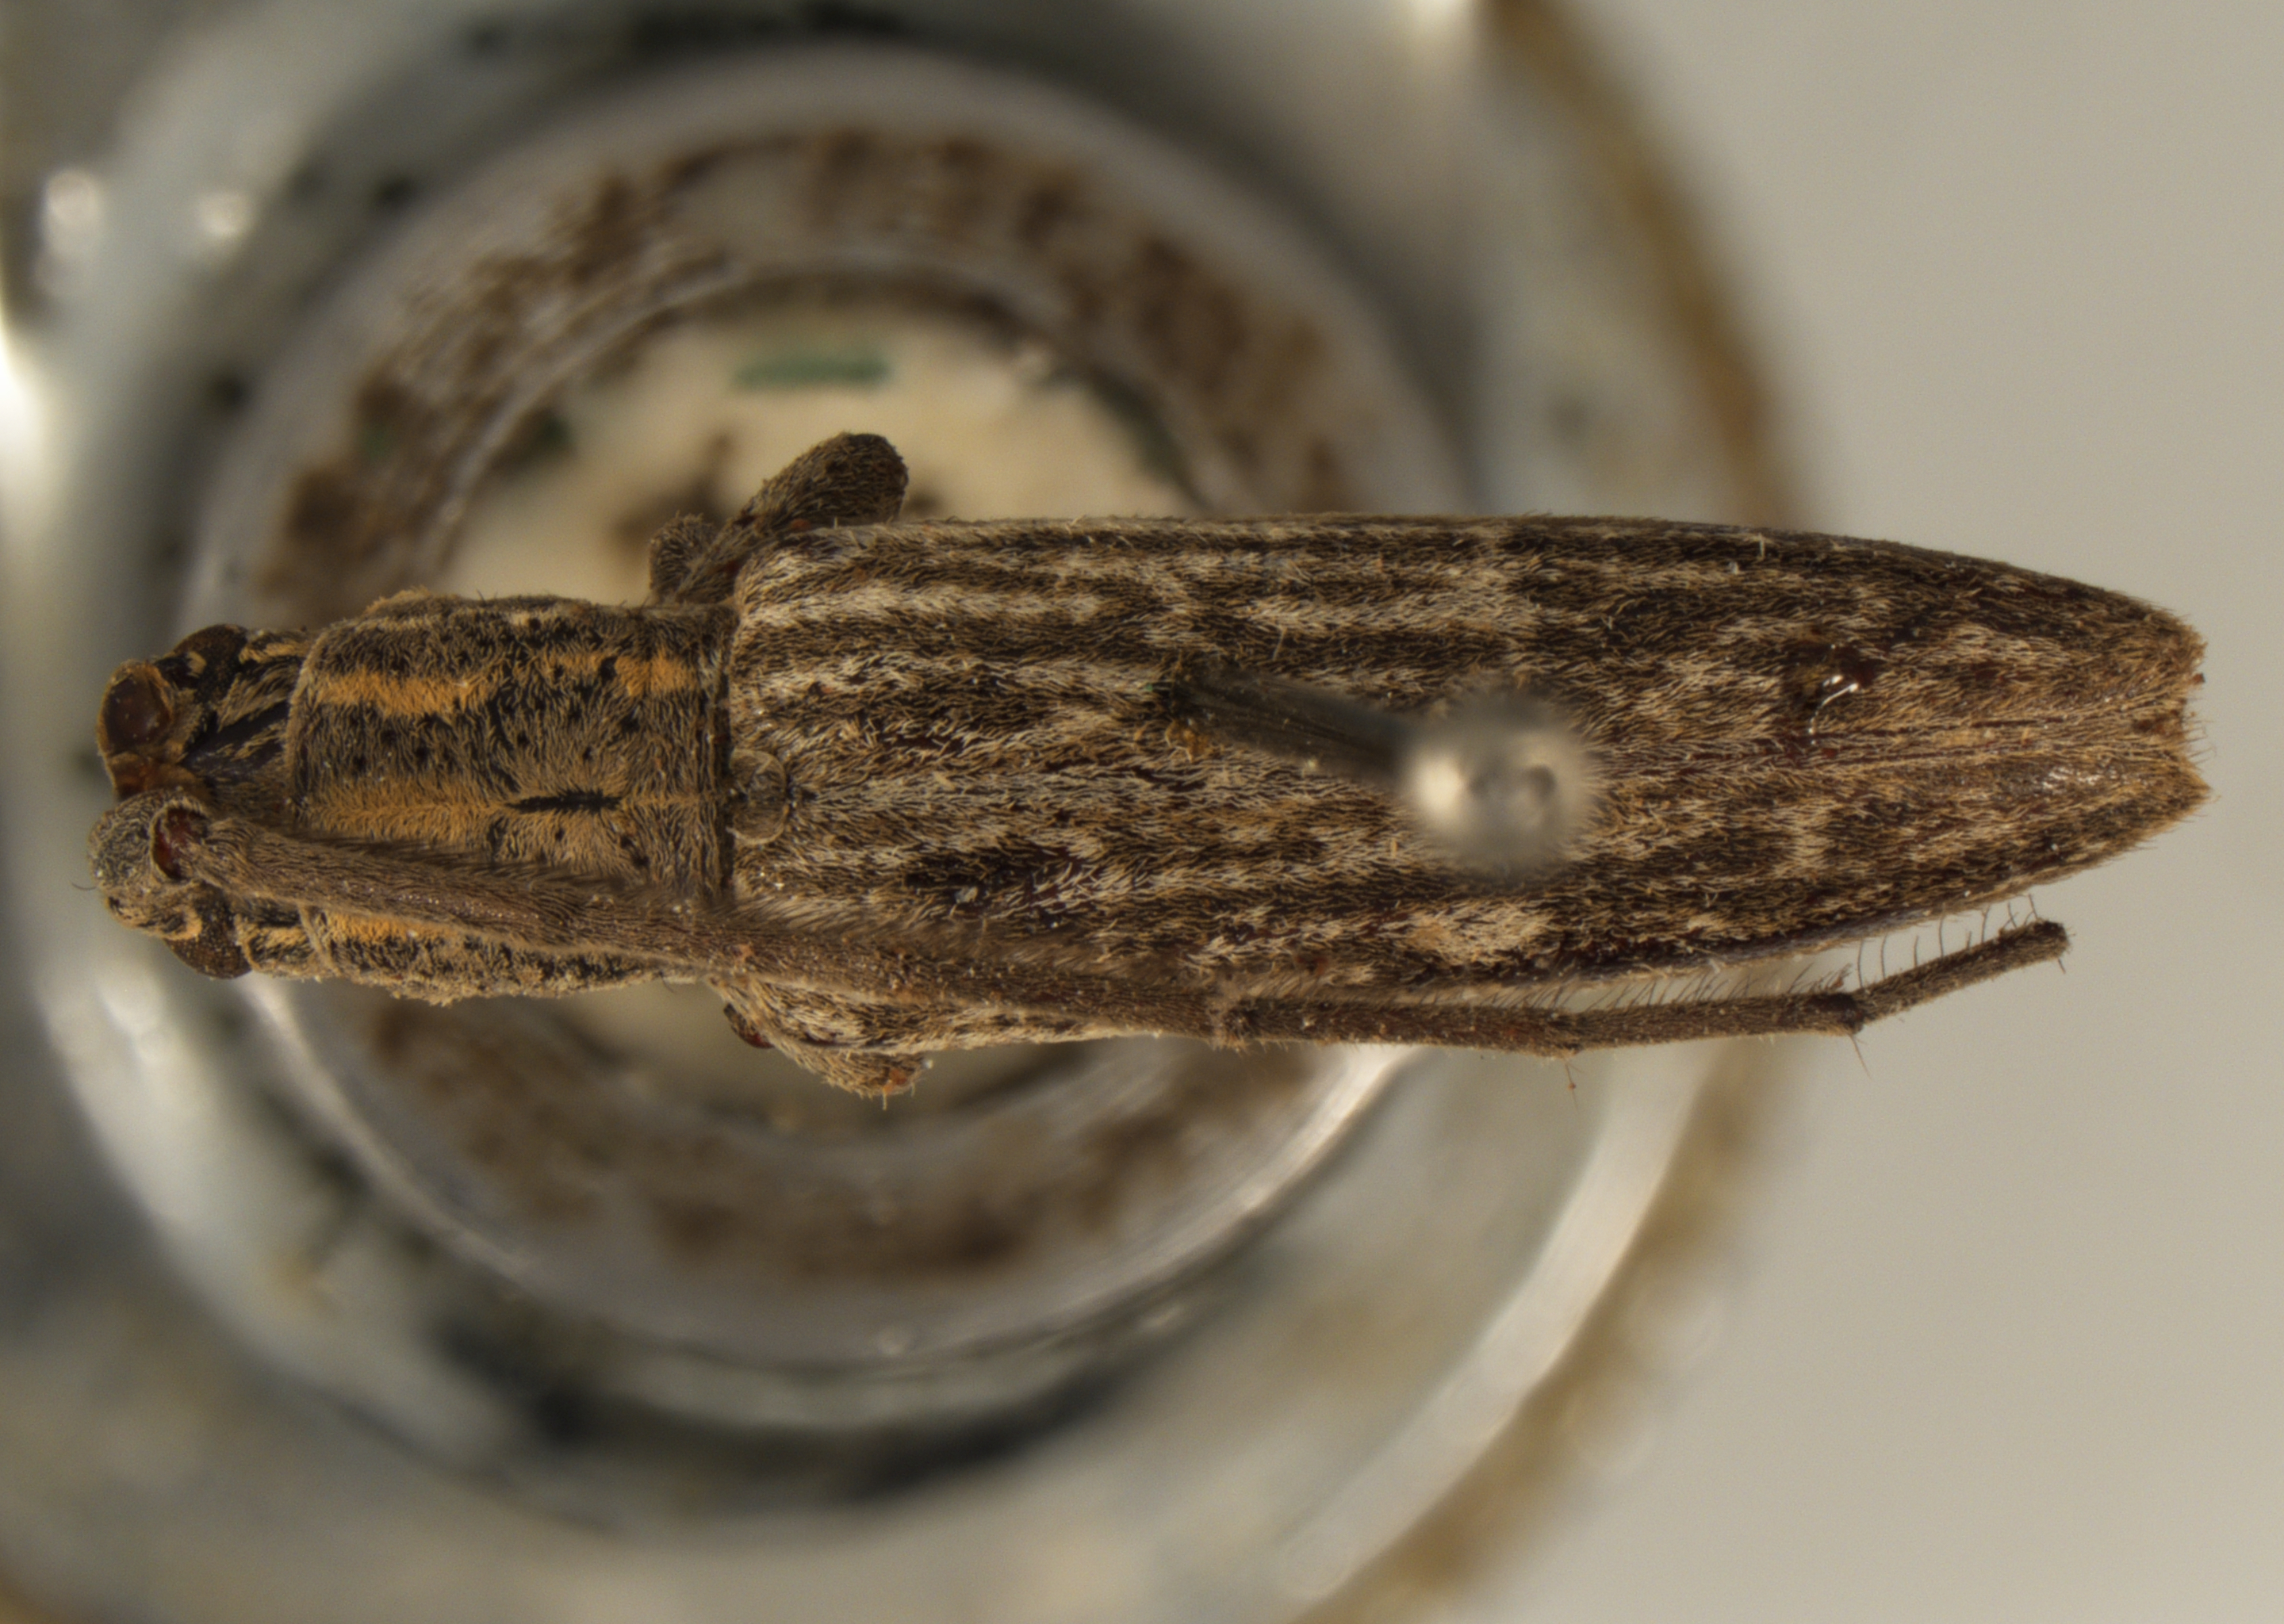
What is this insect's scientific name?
Eohyllisia strandi
